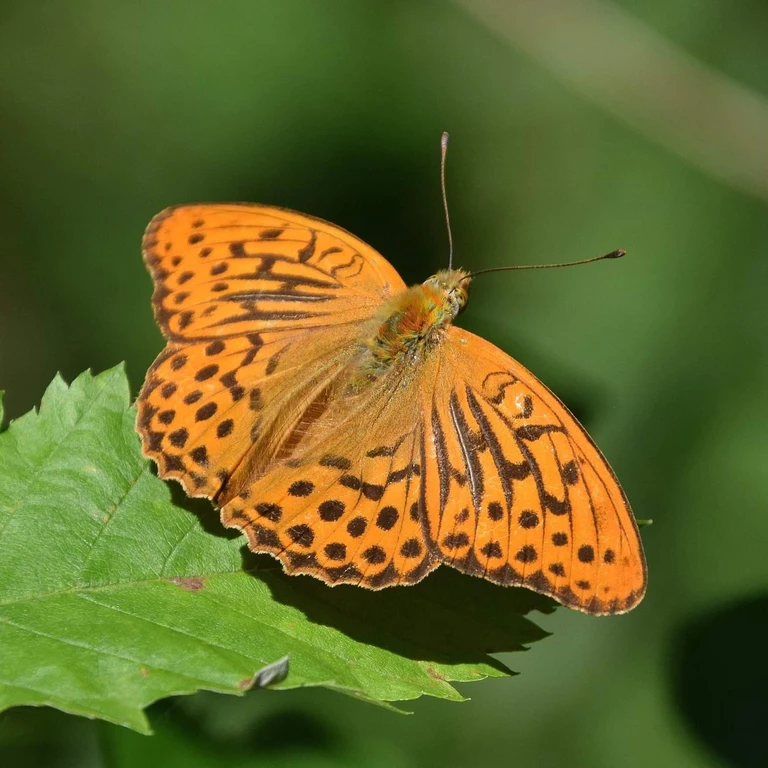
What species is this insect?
Argynnis paphia
